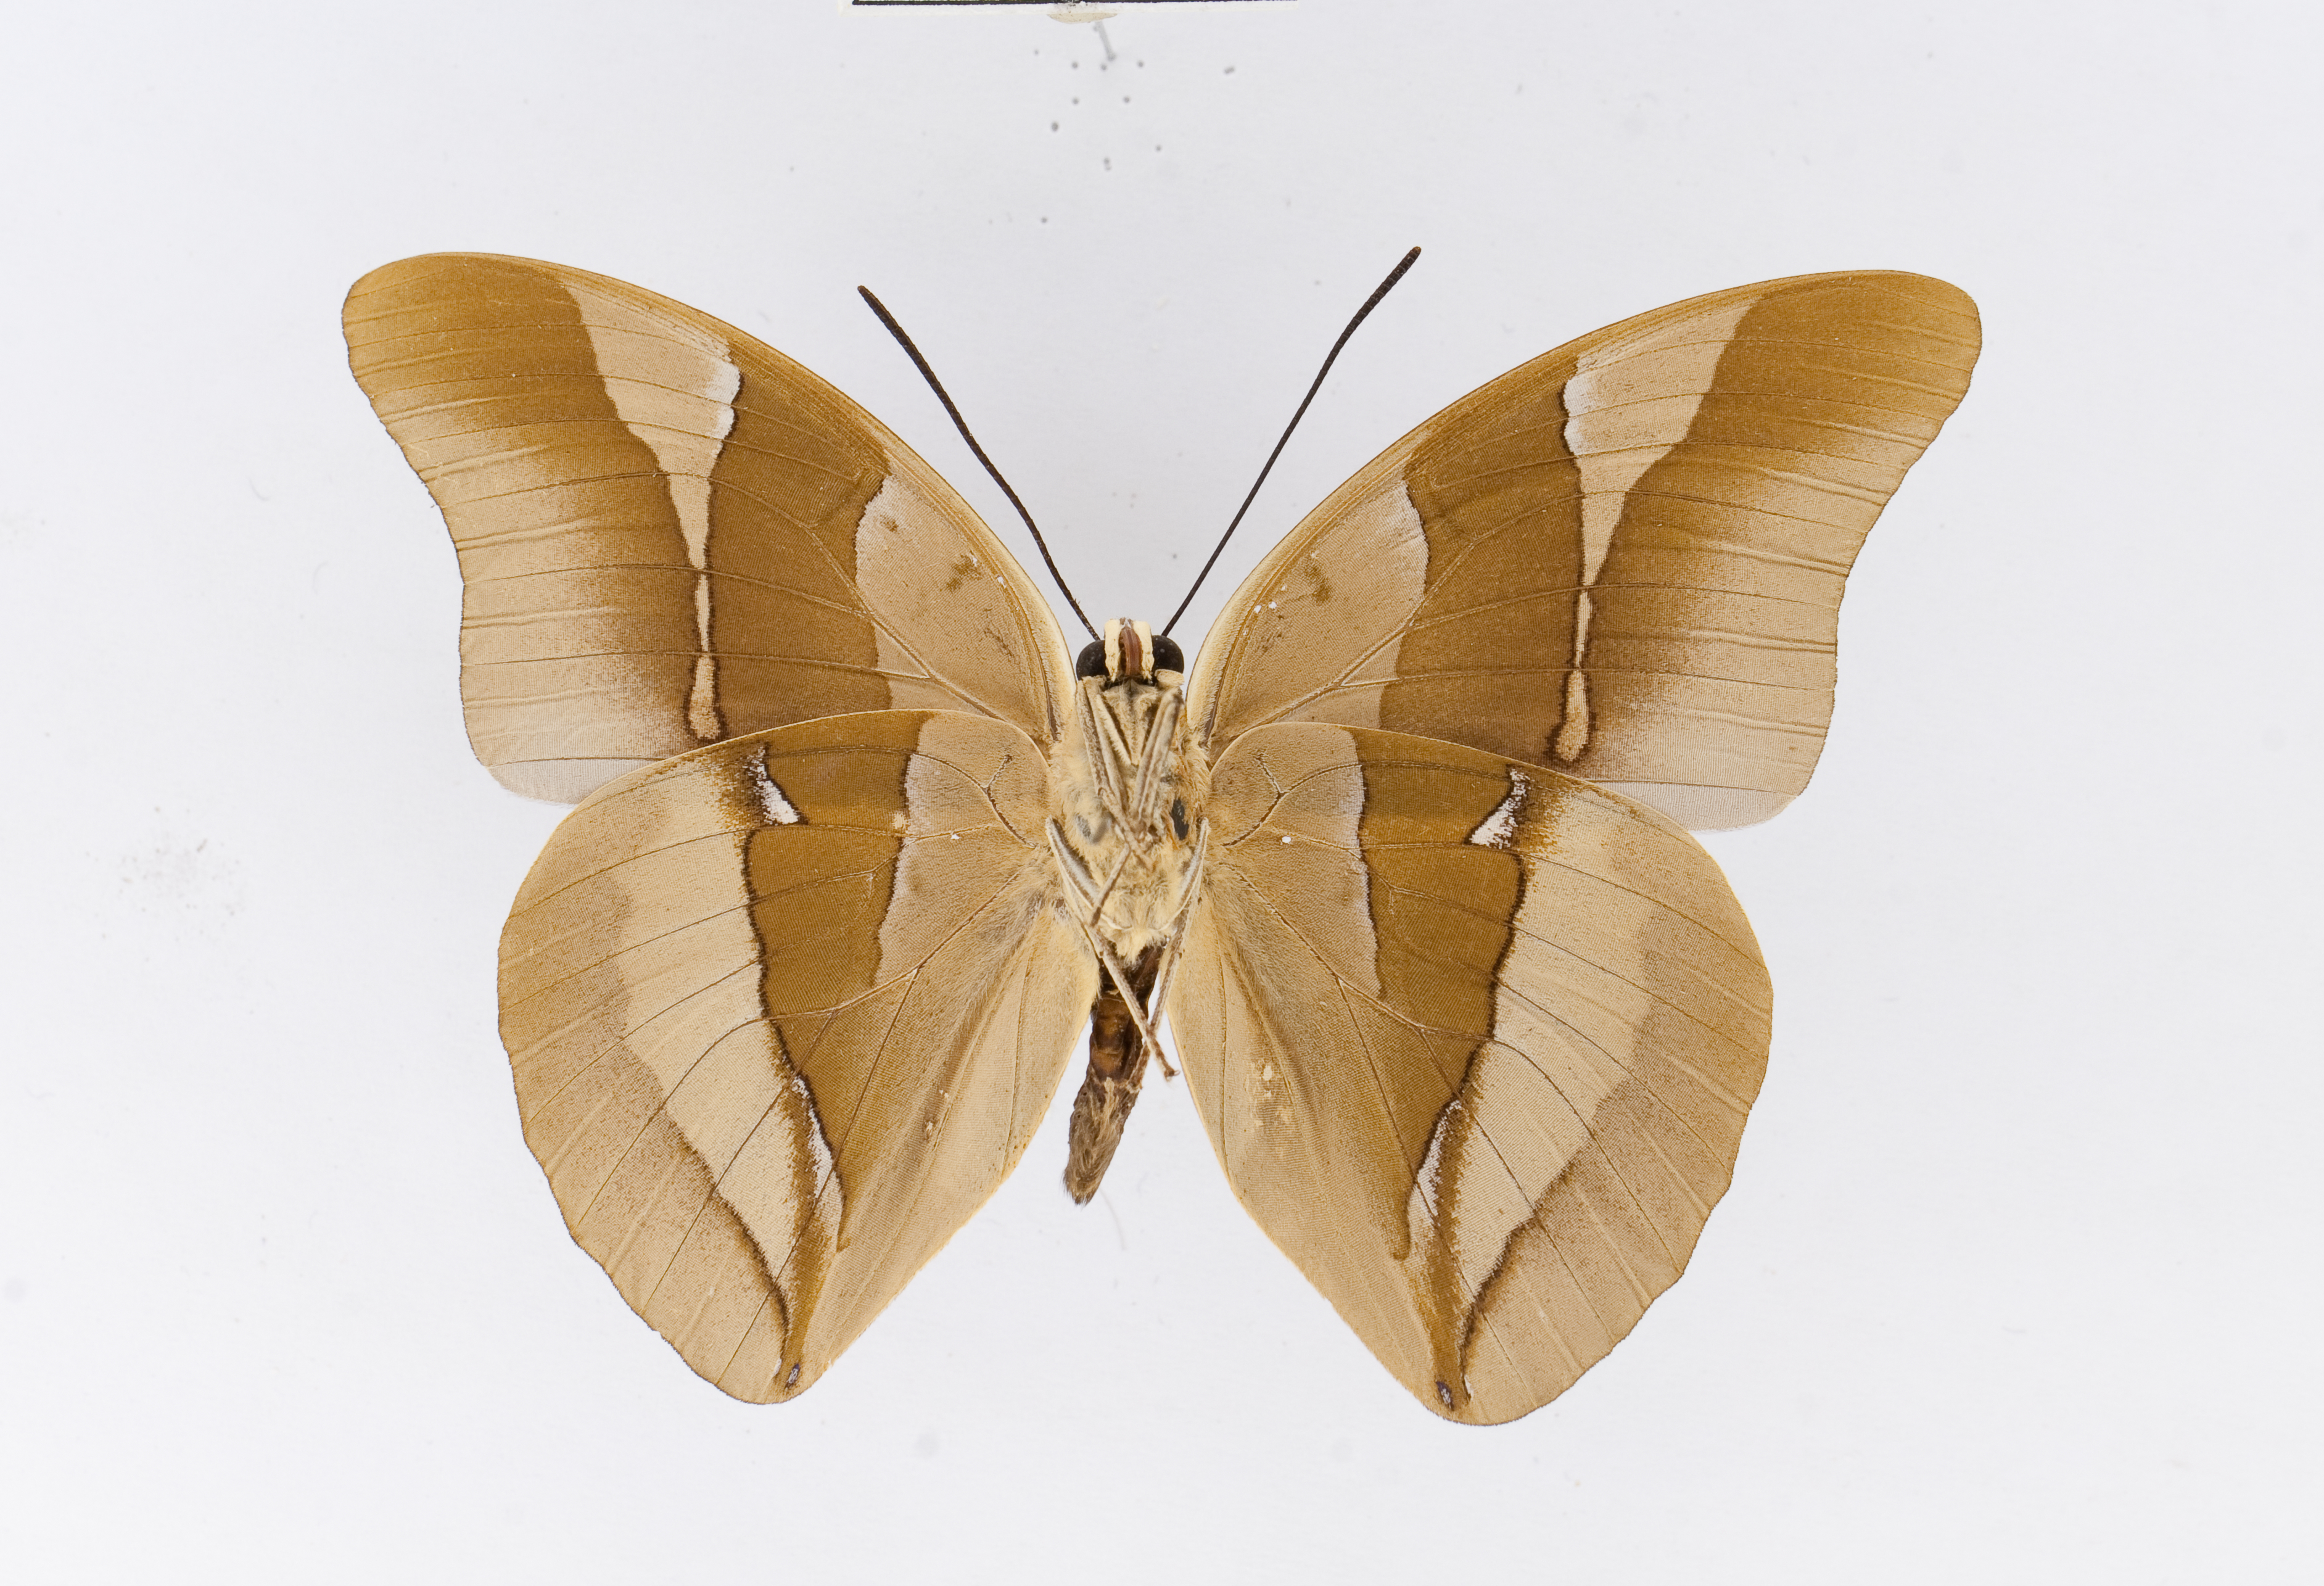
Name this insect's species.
Archaeoprepona chalciope
